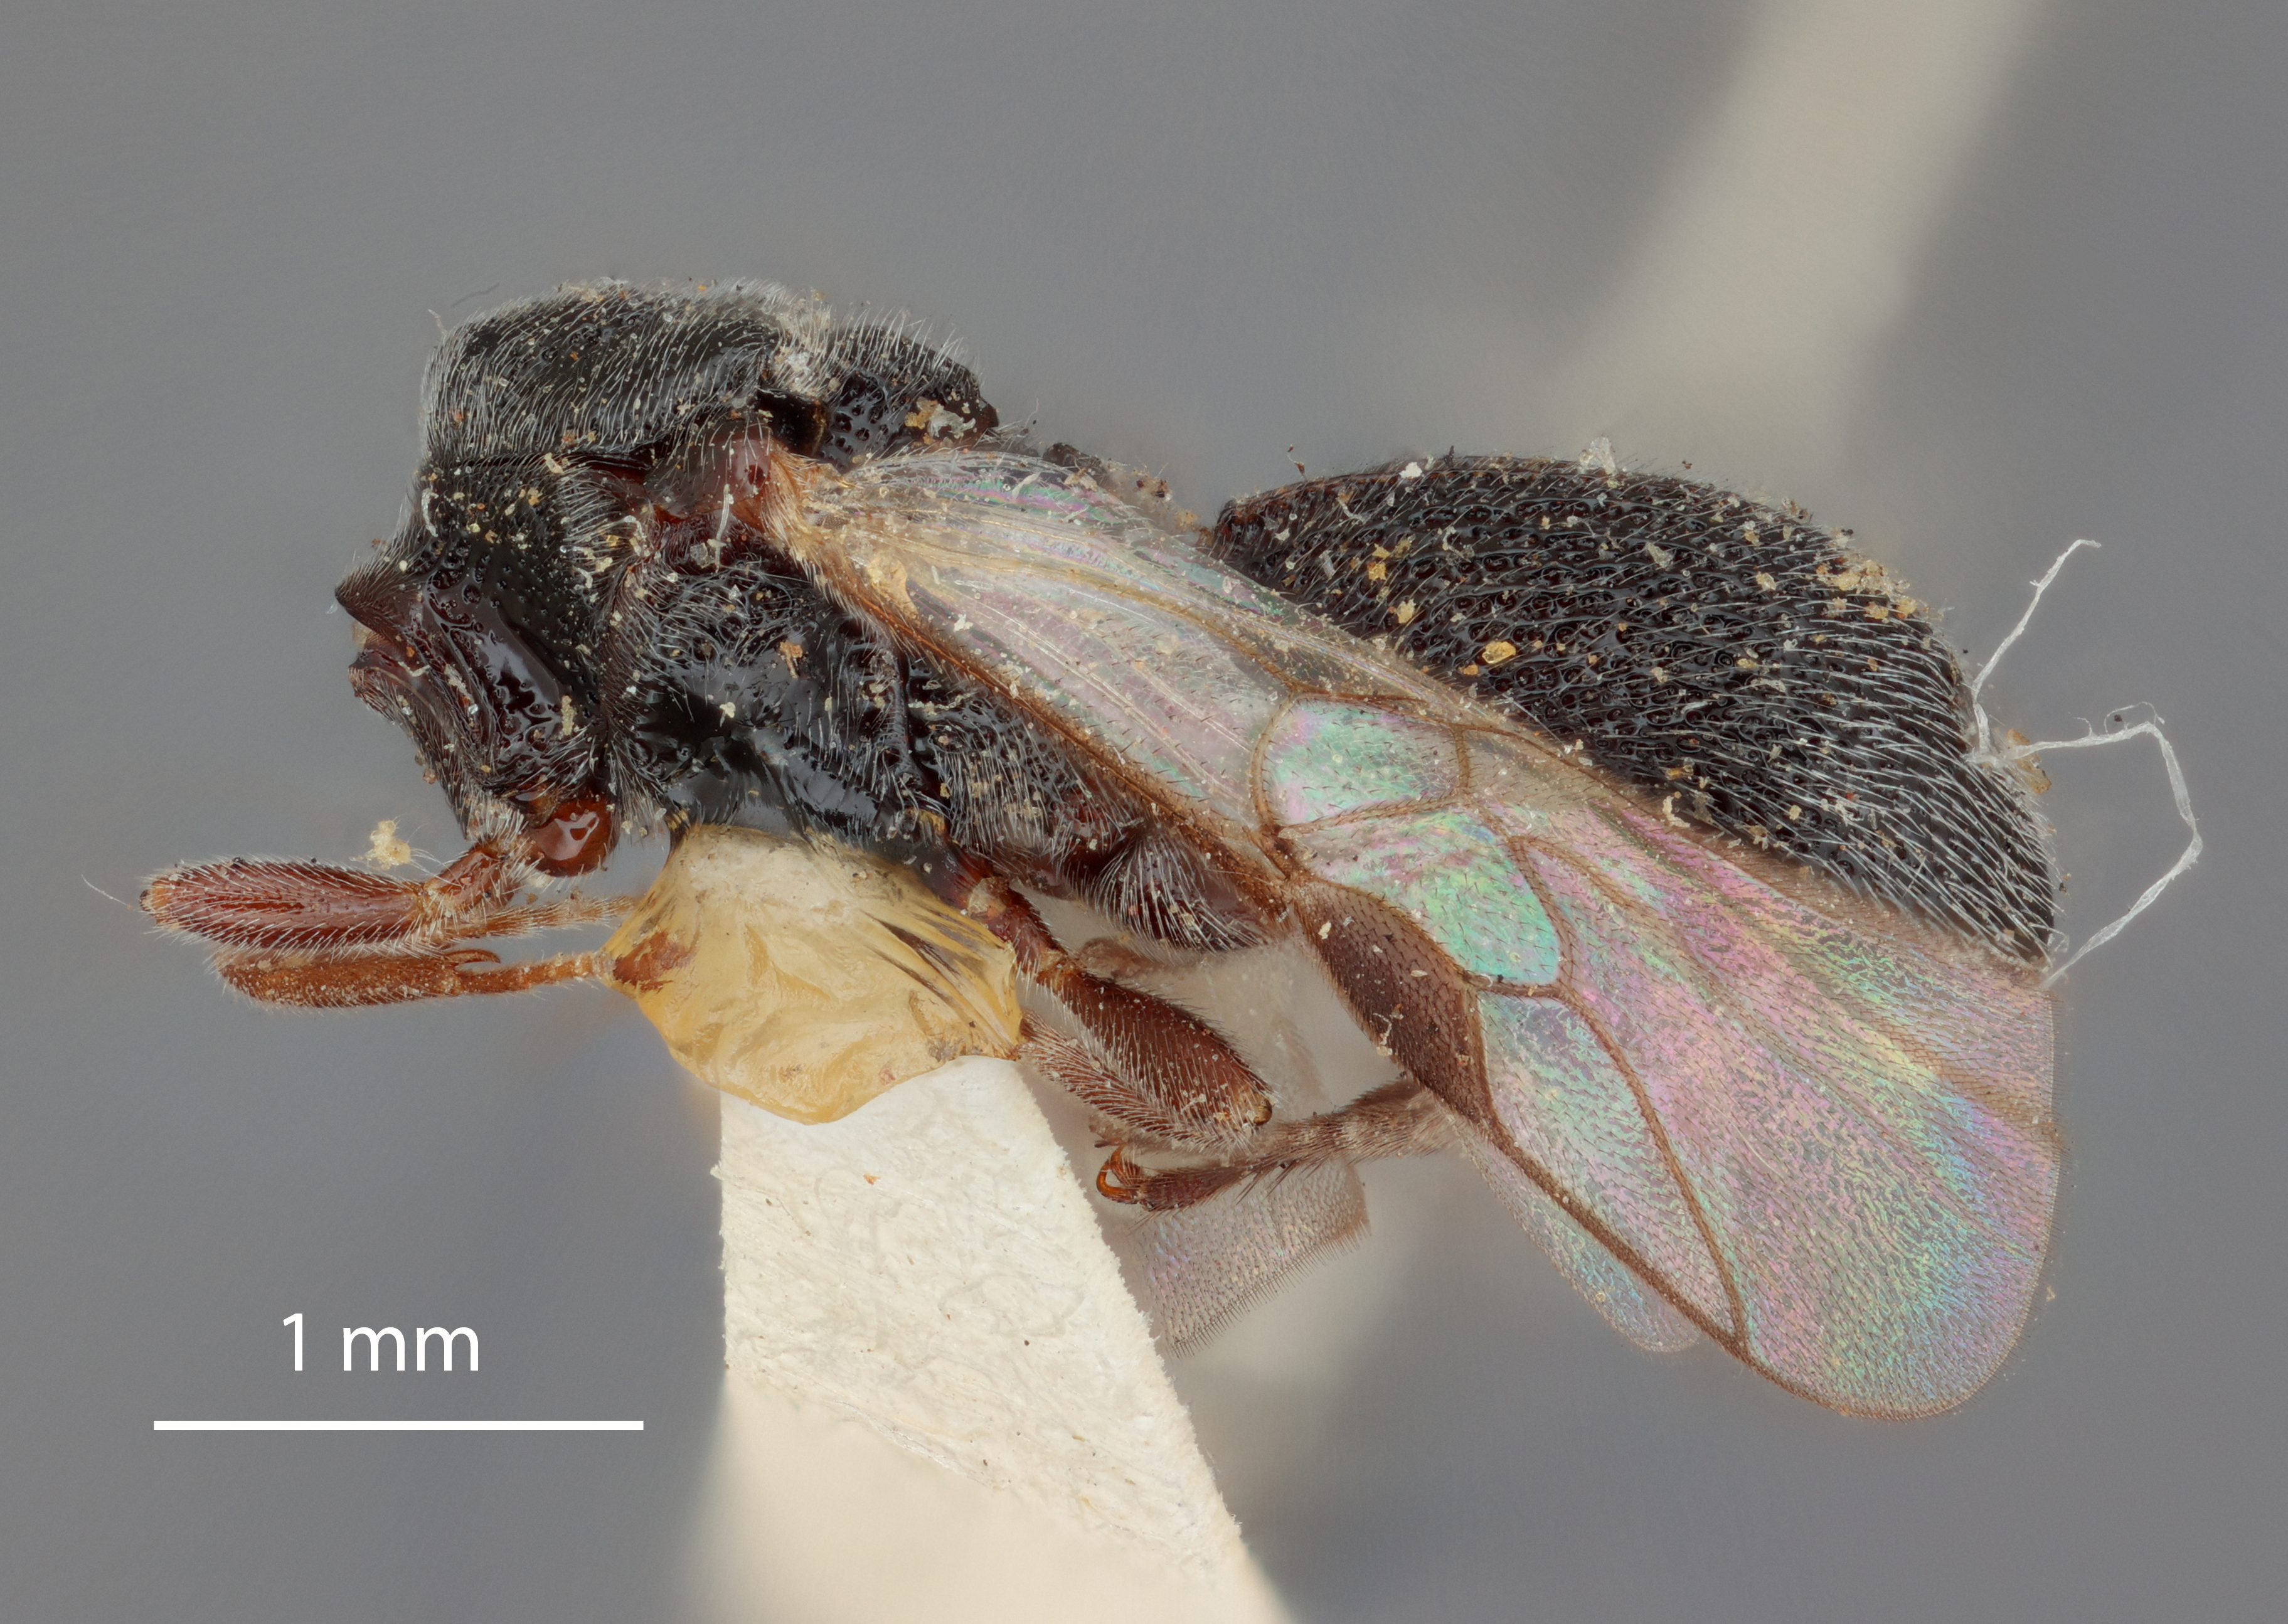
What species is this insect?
Urosigalphus nigripes
